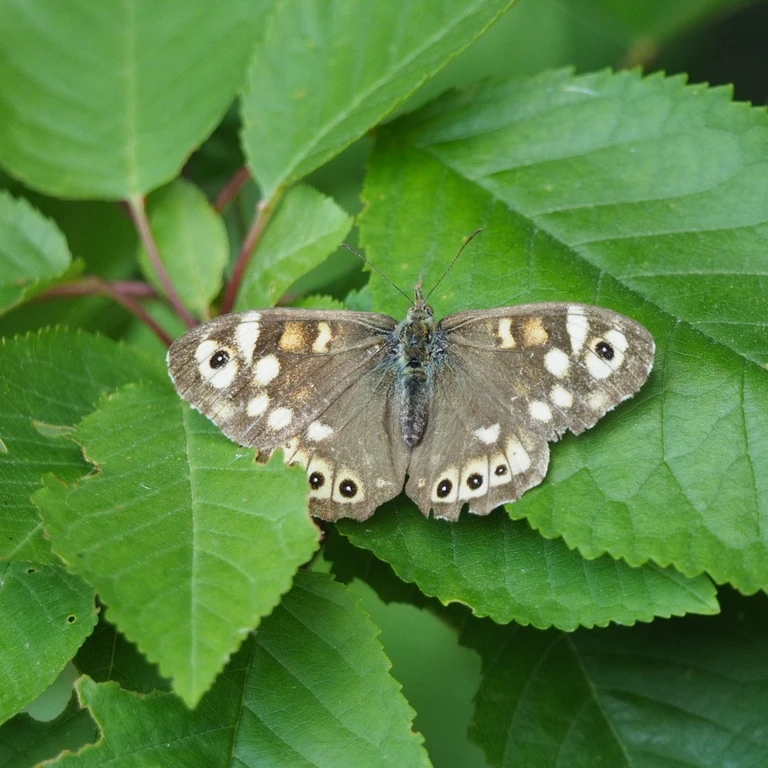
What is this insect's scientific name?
Pararge aegeria
